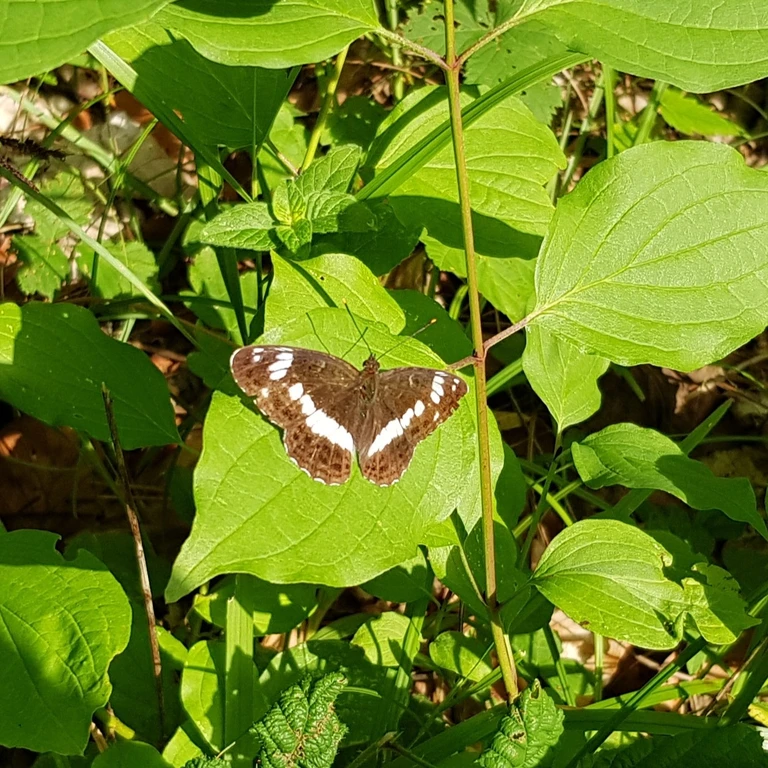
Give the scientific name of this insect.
Limenitis camilla (also Ladoga camilla)
